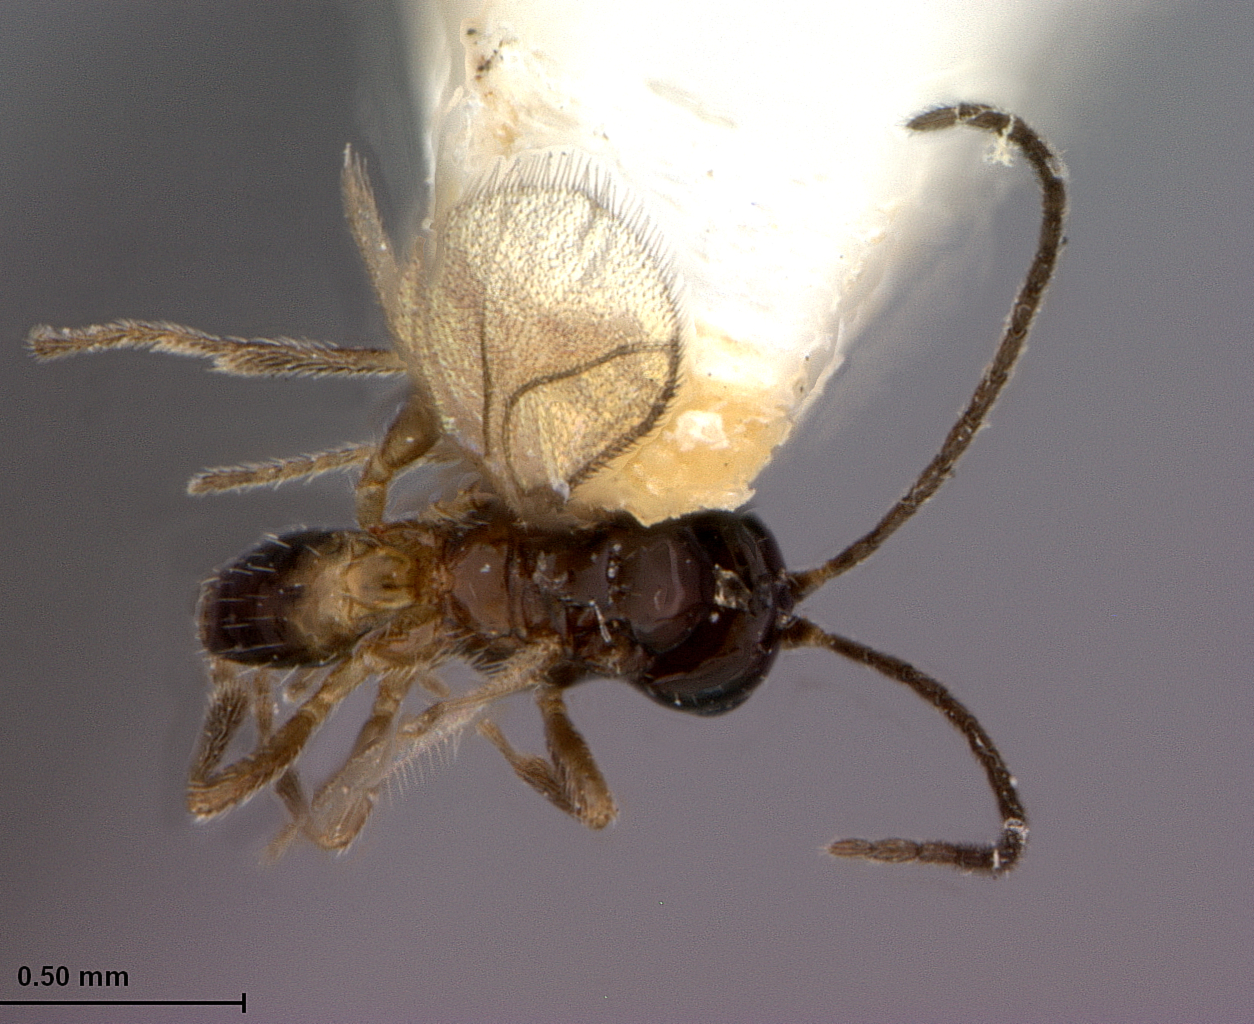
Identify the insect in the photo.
Opius cardini
